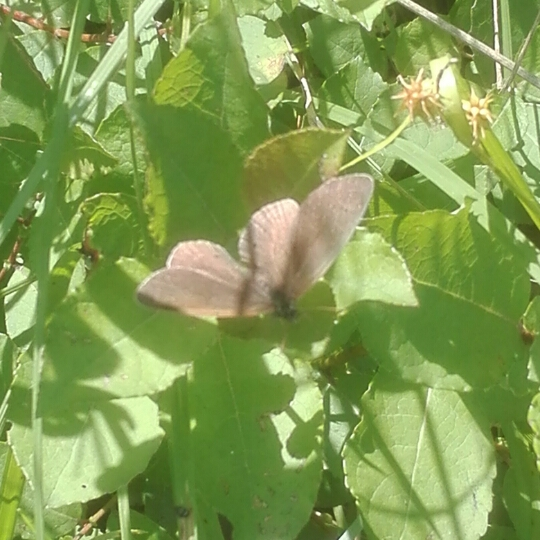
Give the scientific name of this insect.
Aphantopus hyperantus
